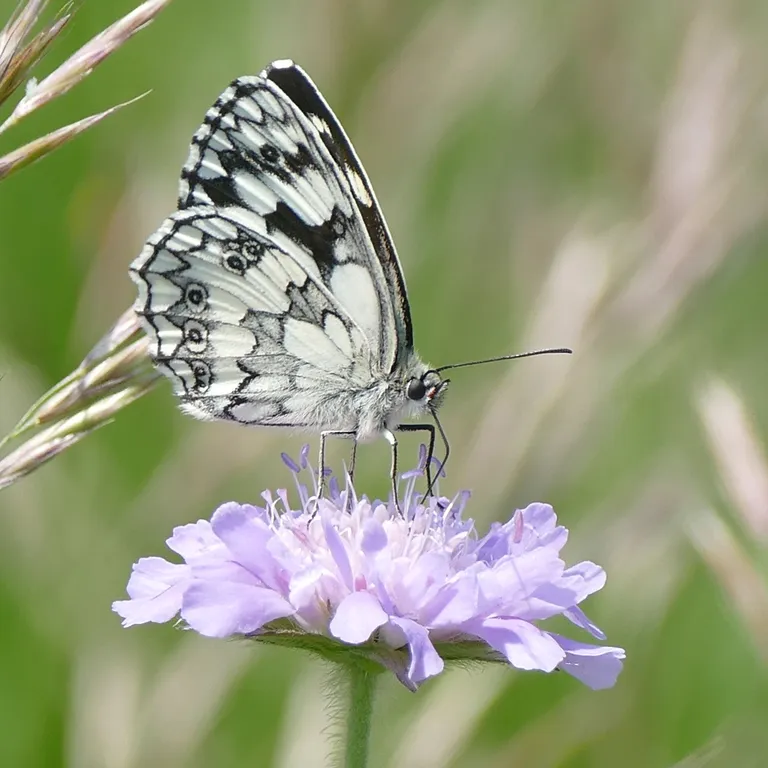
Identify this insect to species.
Melanargia galathea
